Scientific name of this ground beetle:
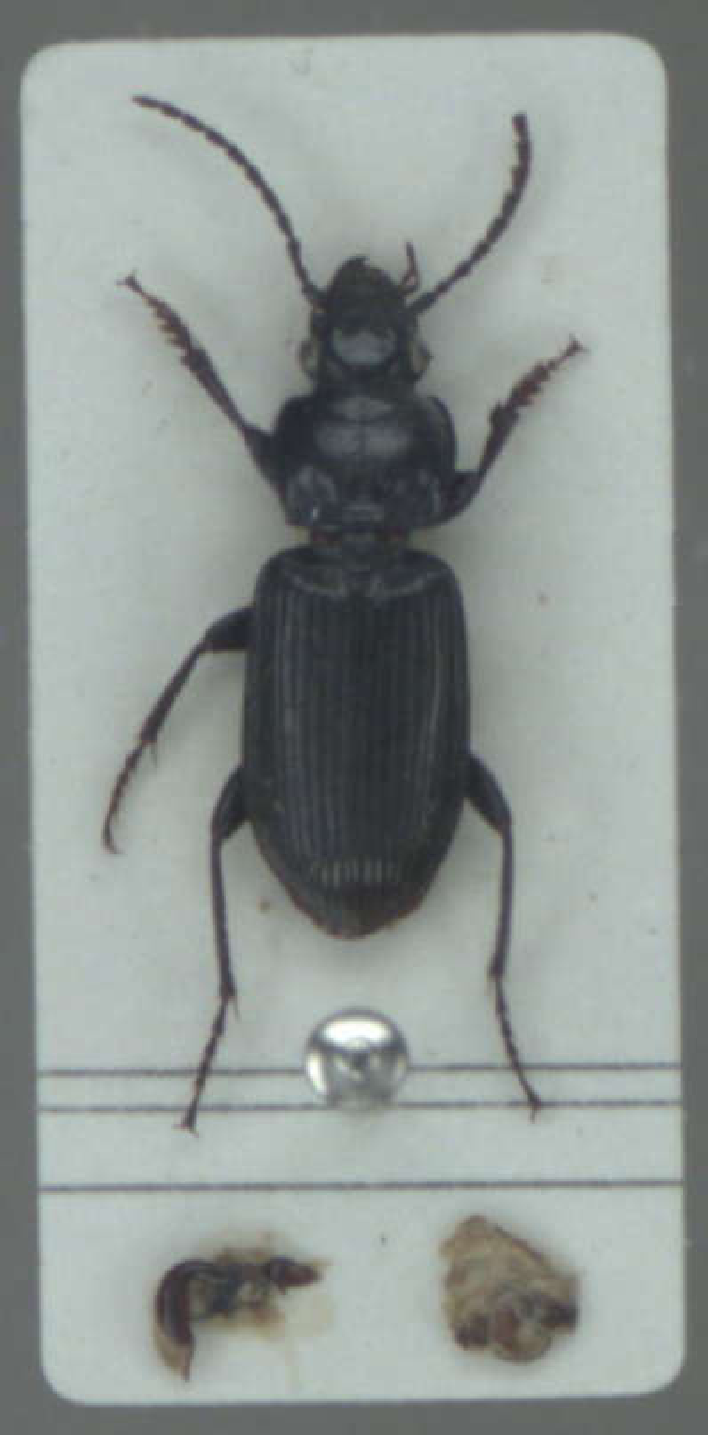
Pterostichus nigrita
